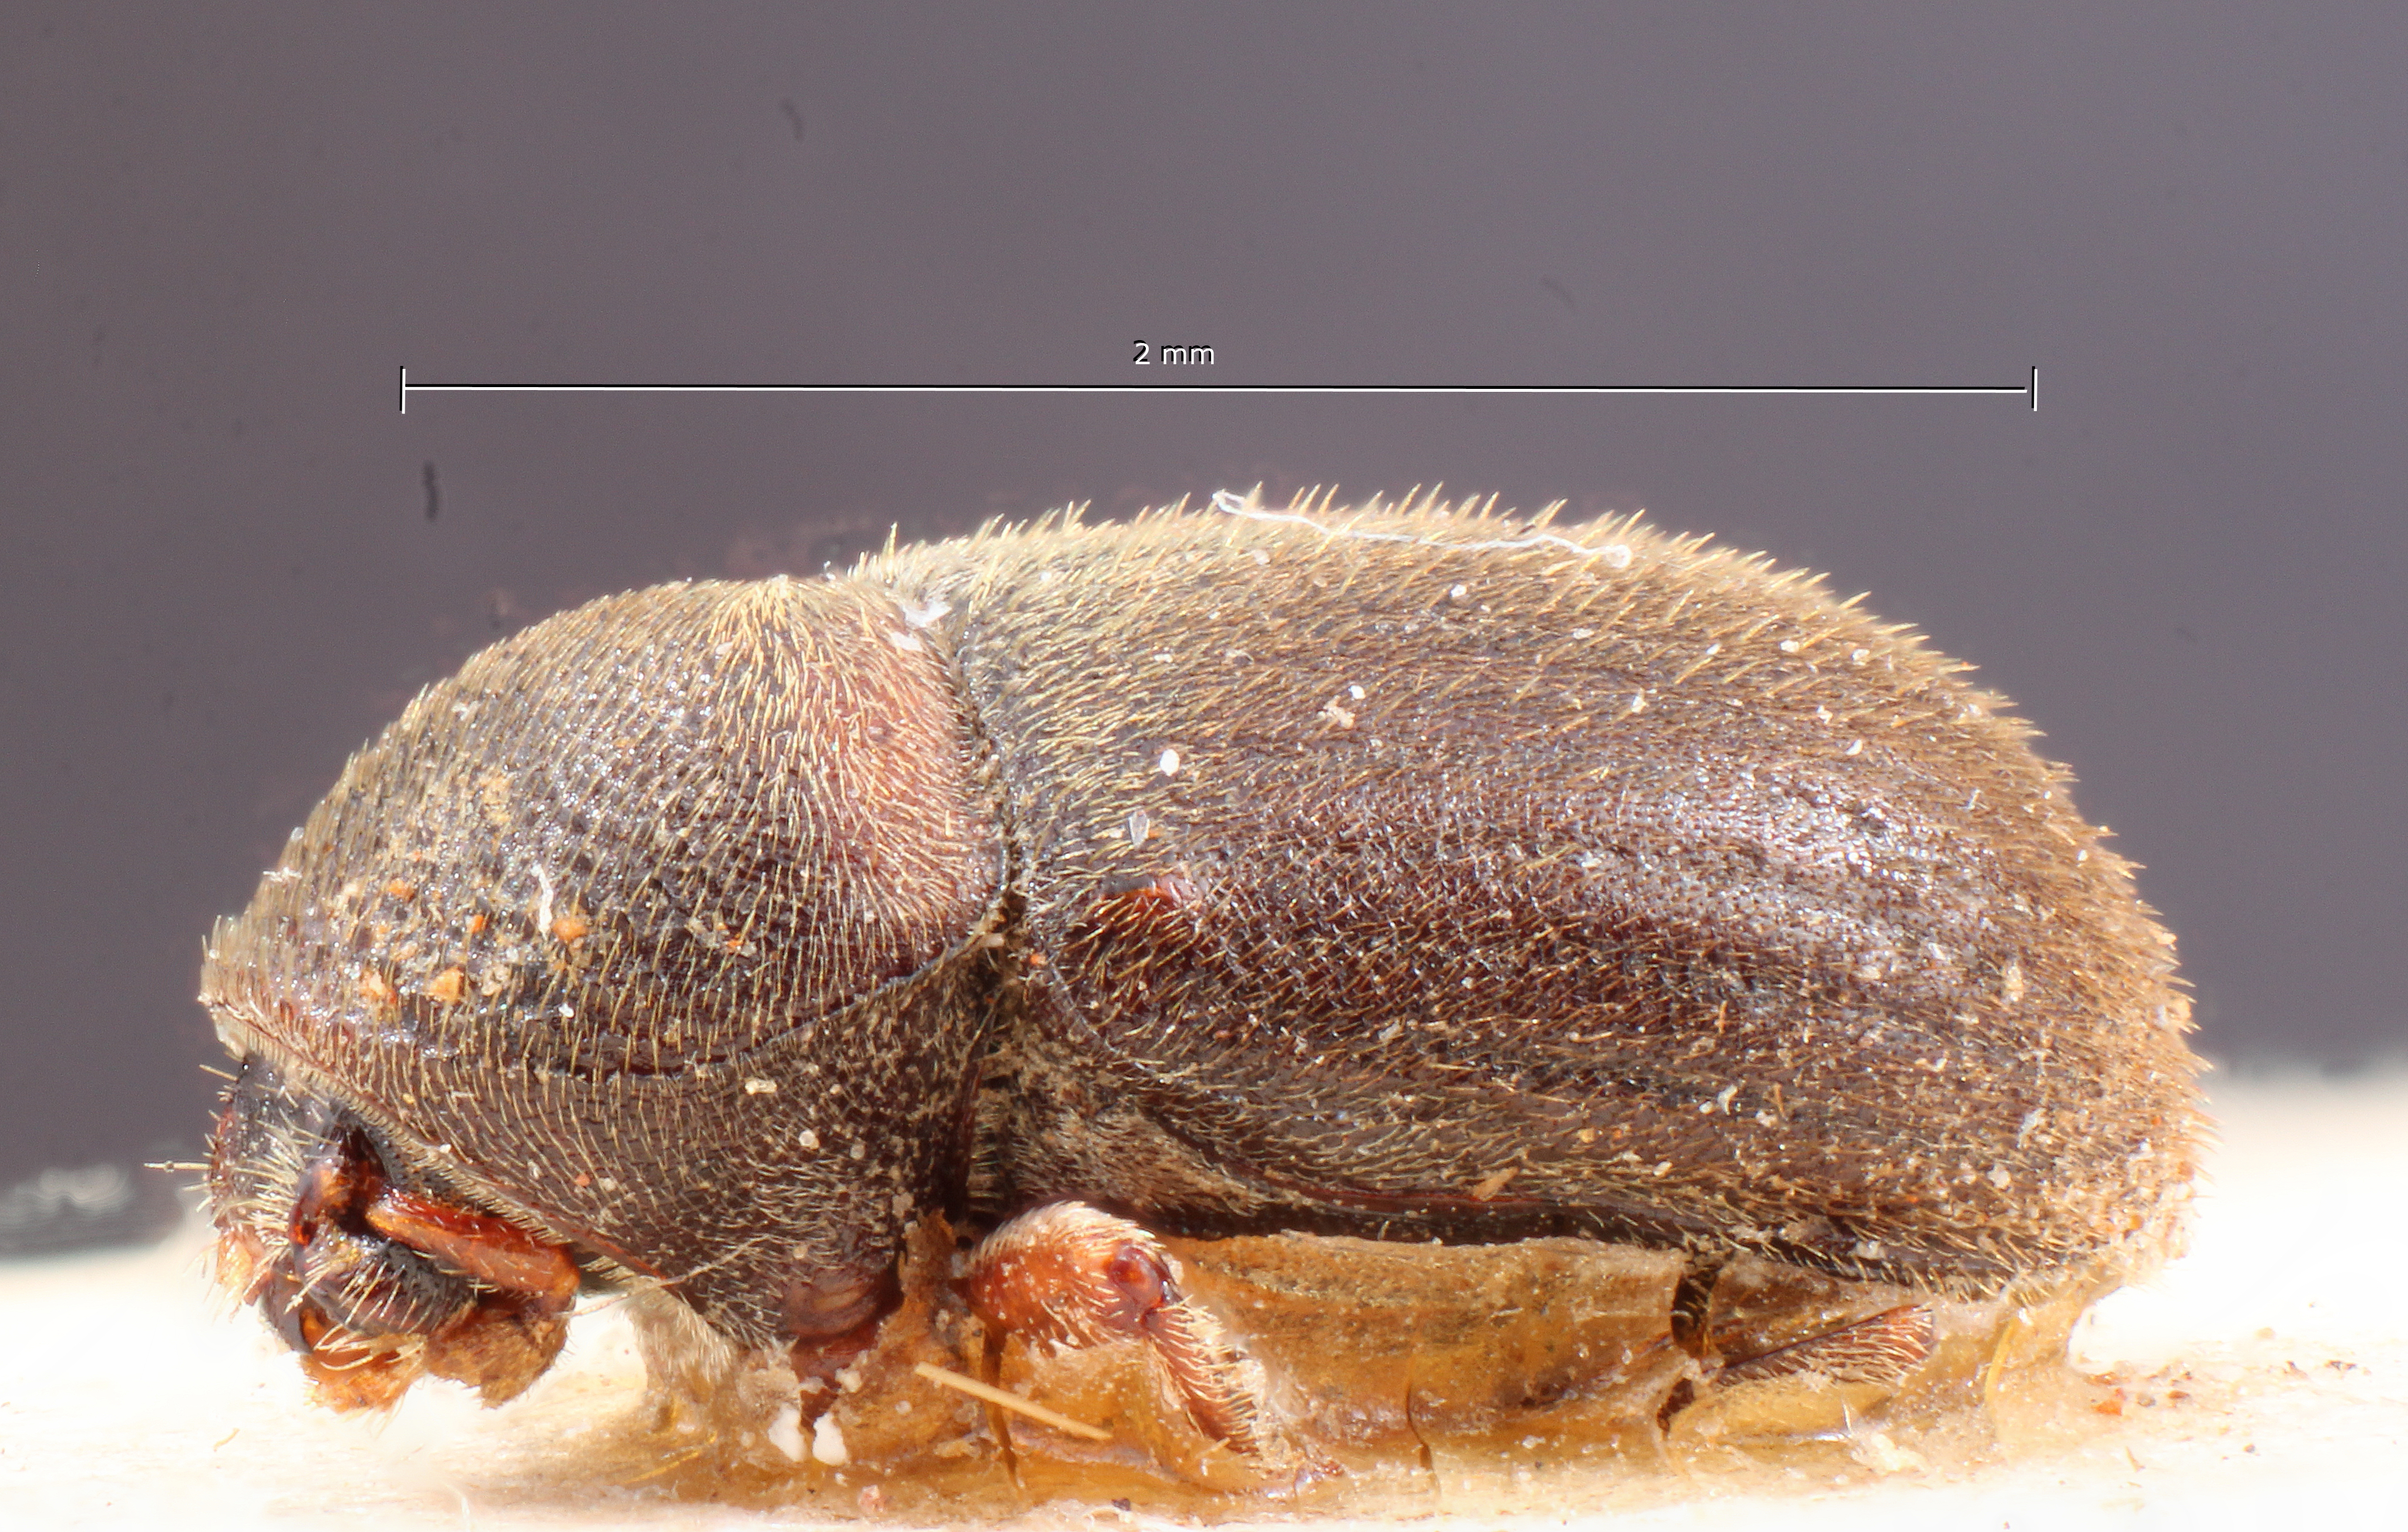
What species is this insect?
Problechilus vestitus
